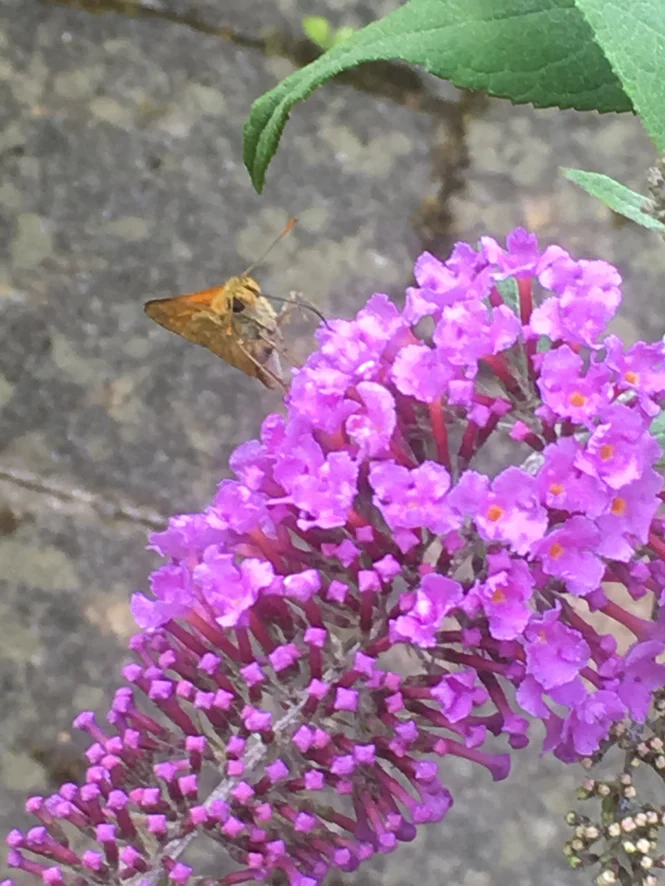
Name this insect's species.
Ochlodes sylvanus (also Ochlodes venata)
